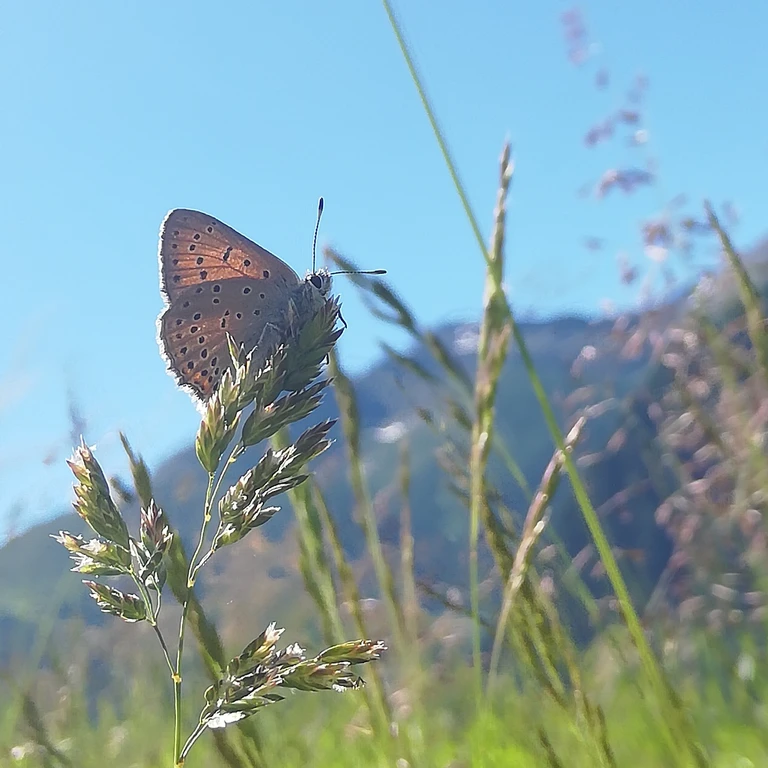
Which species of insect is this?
Lycaena hippothoe (also Palaeochrysophanus hippothoe)
